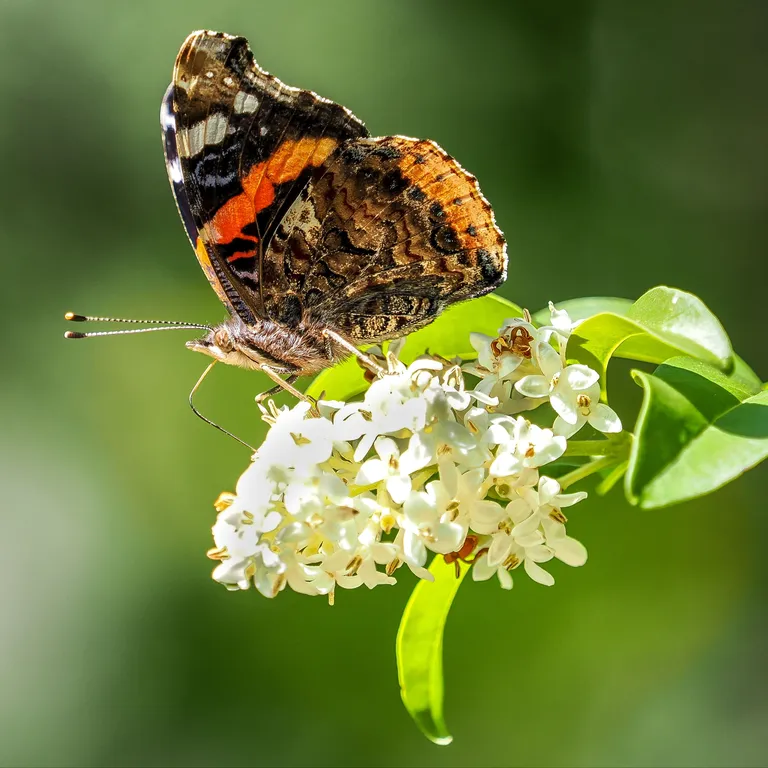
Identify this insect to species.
Vanessa atalanta
